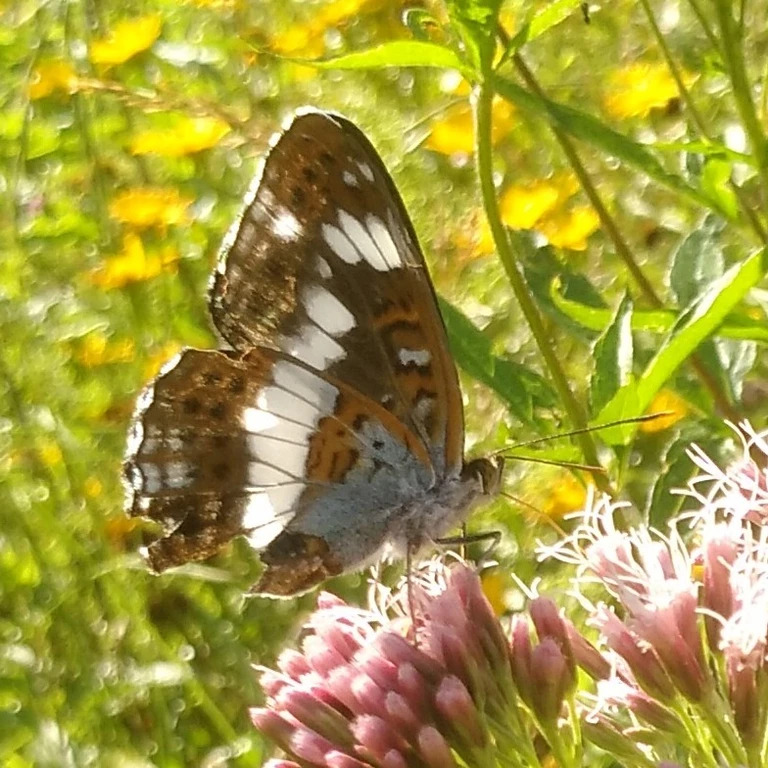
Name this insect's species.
Limenitis camilla (also Ladoga camilla)
